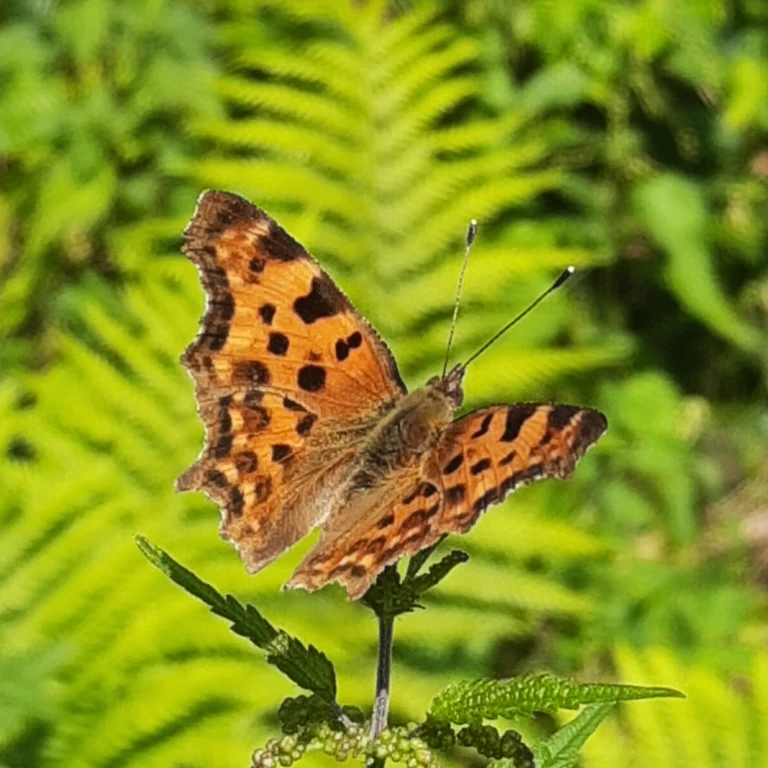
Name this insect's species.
Polygonia c-album
